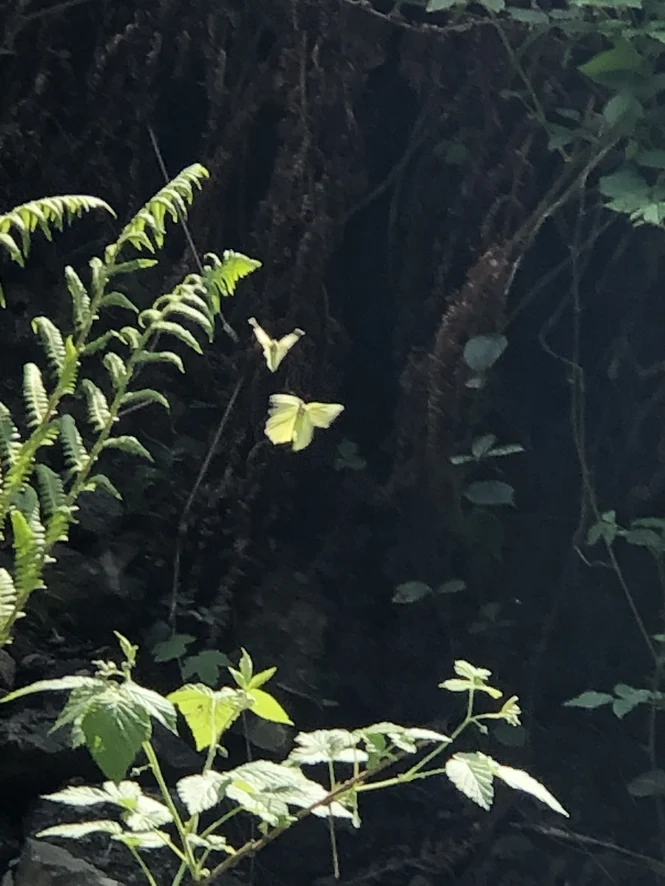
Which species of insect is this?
Gonepteryx rhamni
